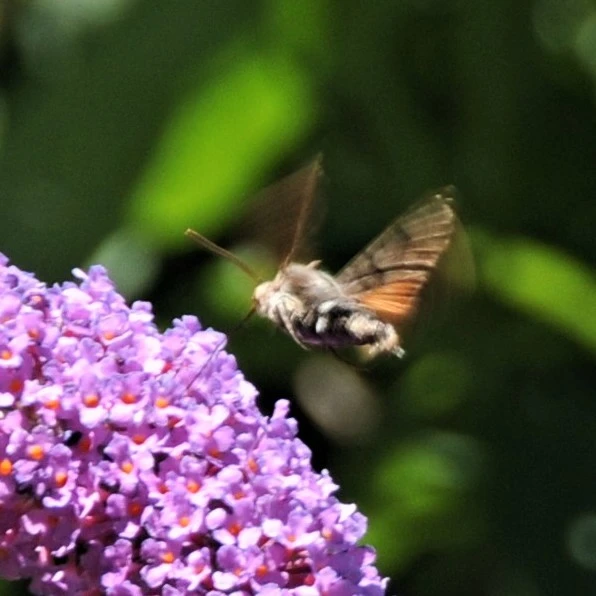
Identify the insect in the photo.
Macroglossum stellatarum
